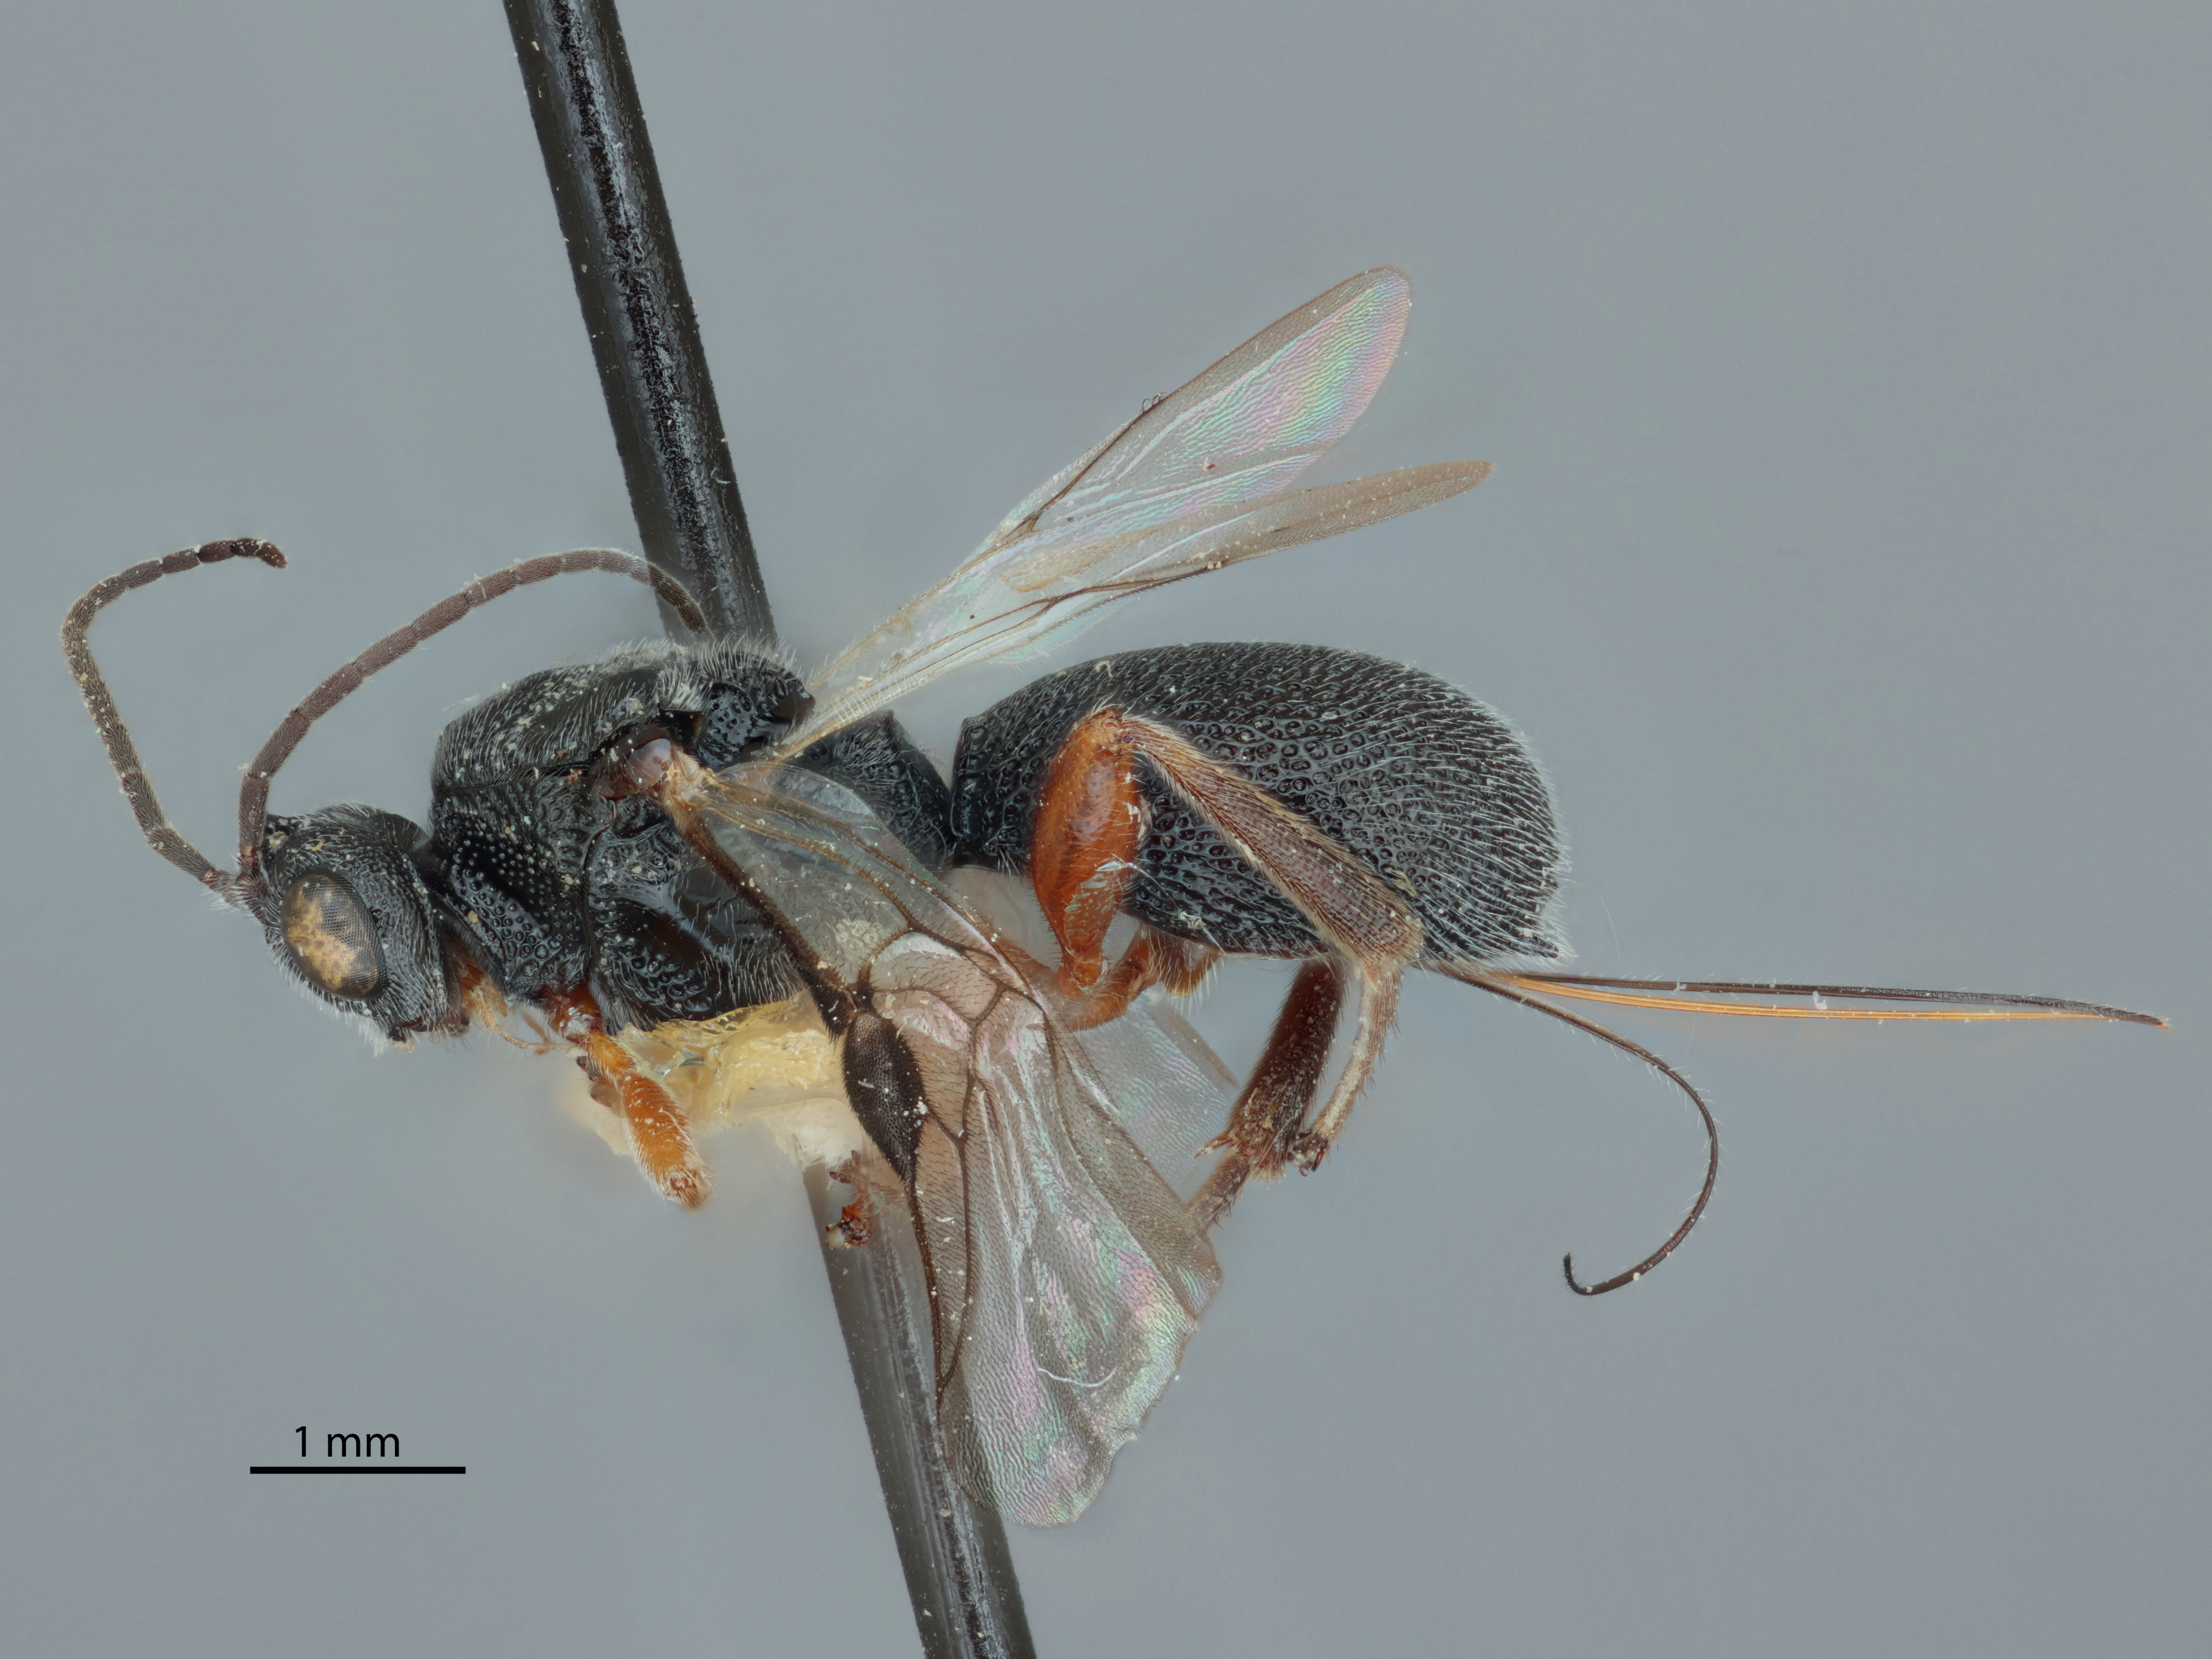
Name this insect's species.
Urosigalphus grisseae
